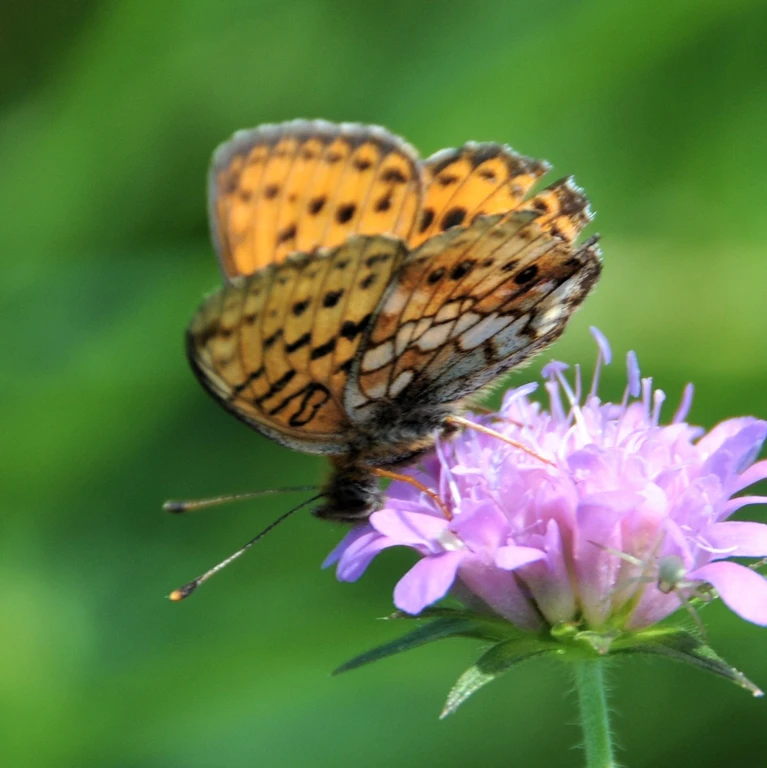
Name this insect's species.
Brenthis ino
